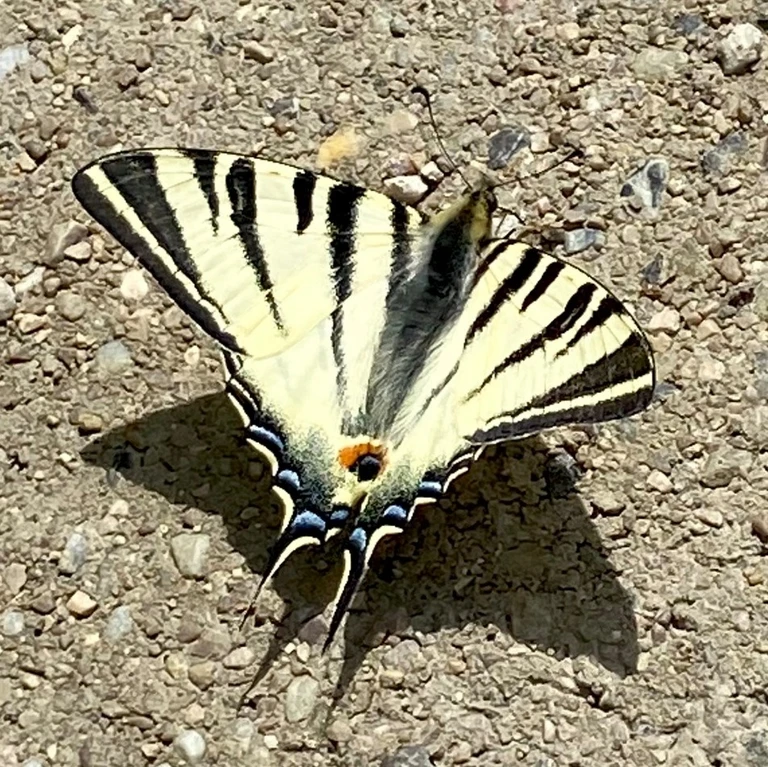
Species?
Iphiclides podalirius
